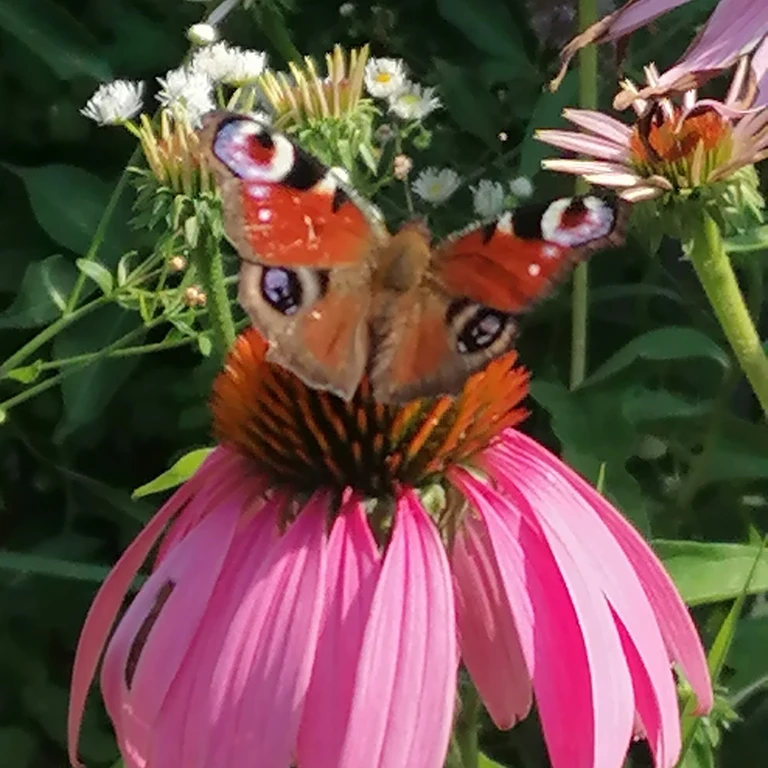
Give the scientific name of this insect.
Aglais io
